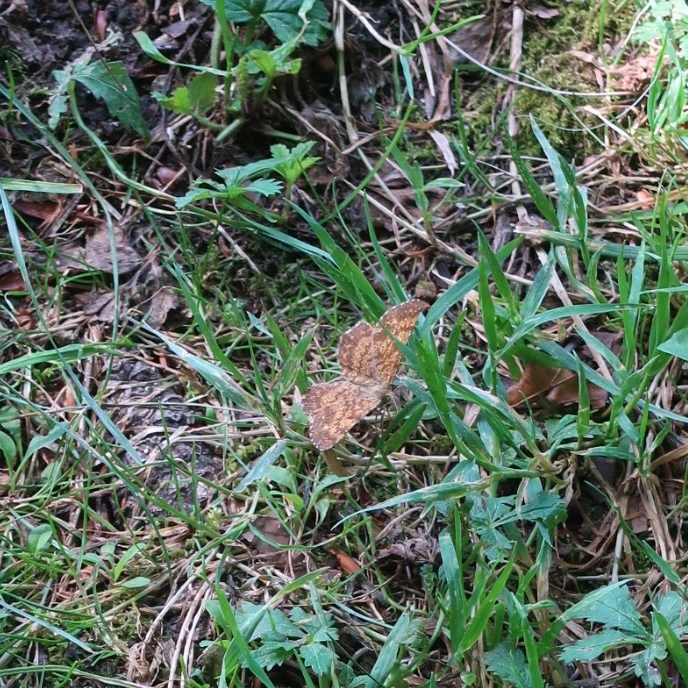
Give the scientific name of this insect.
Ematurga atomaria
